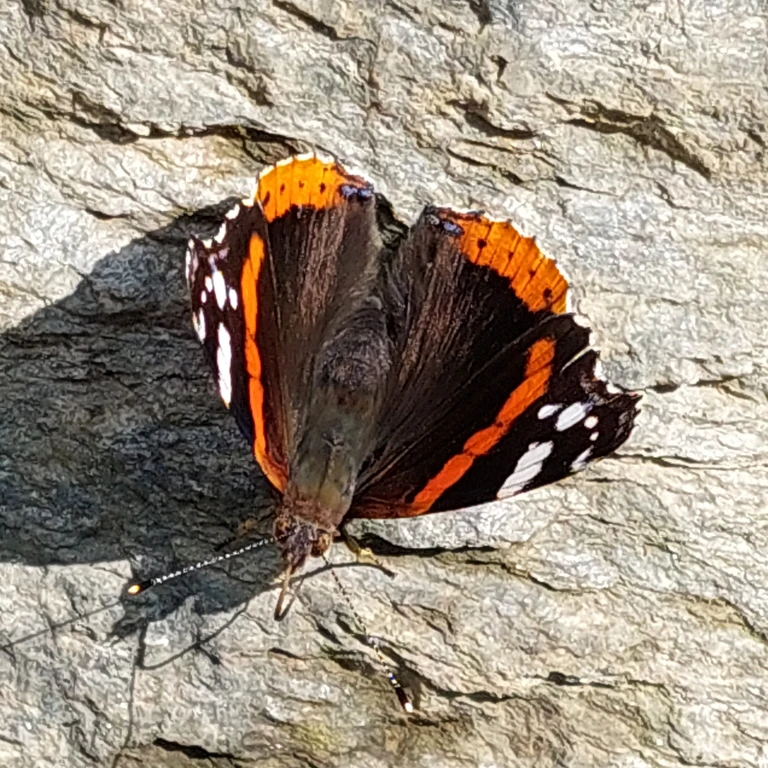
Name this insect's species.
Vanessa atalanta
